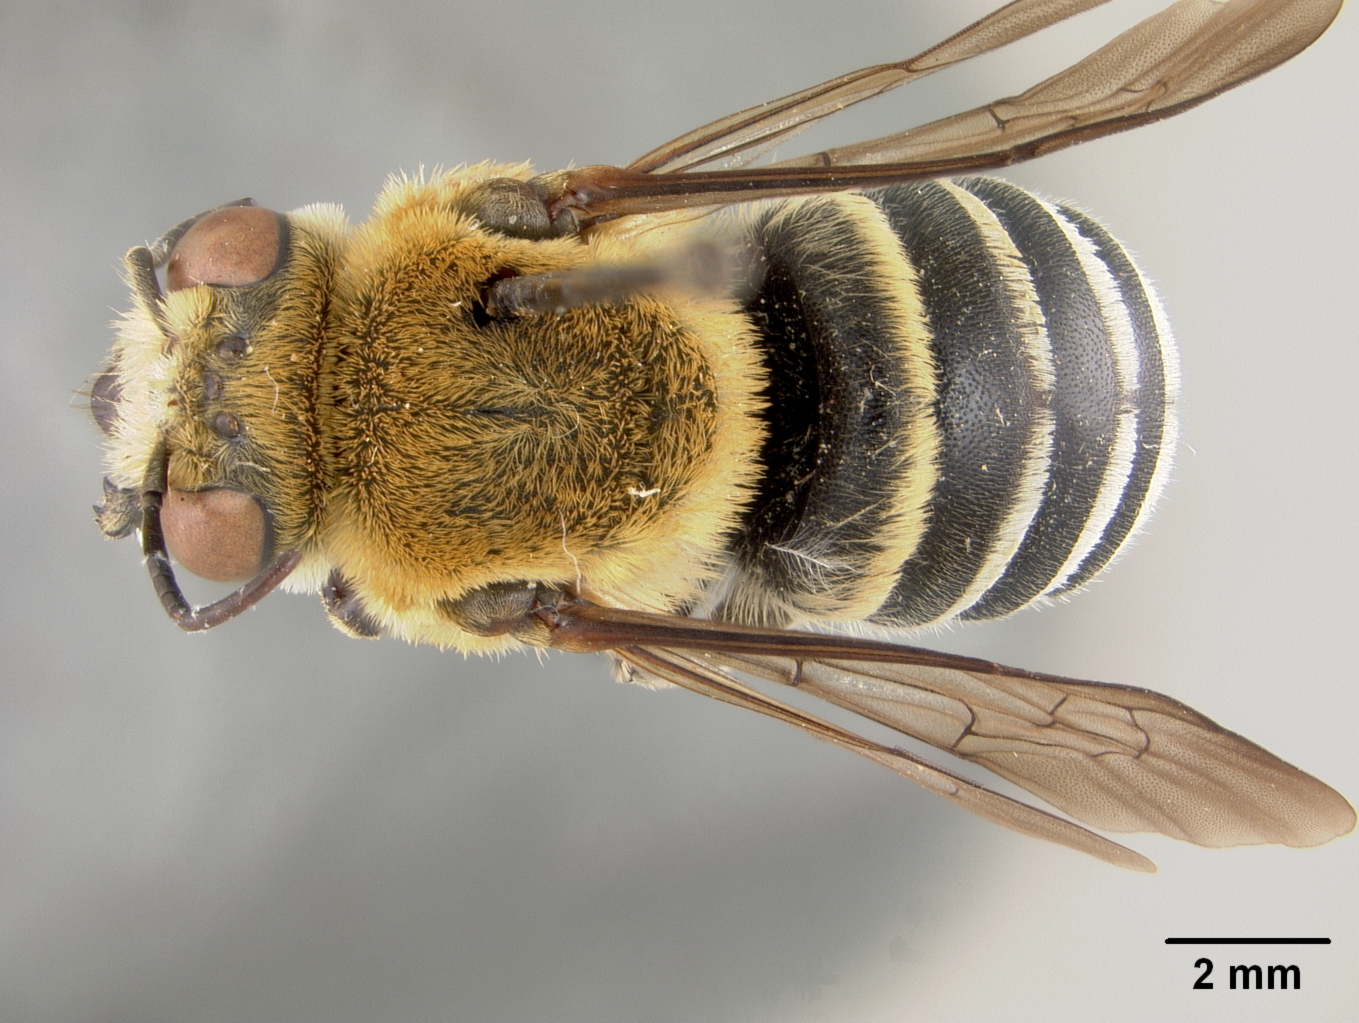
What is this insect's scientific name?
Trachusa manni
